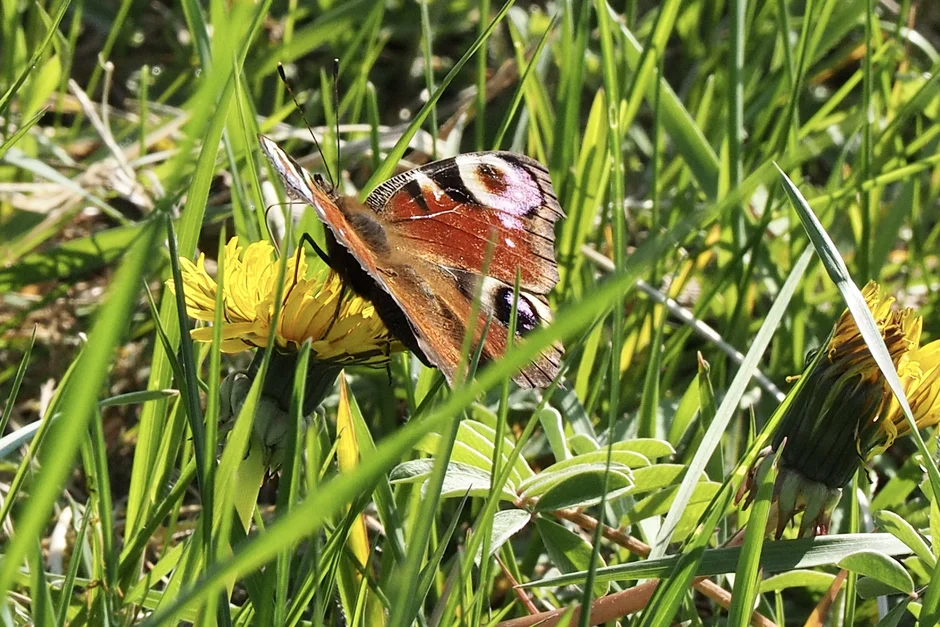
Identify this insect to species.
Aglais io
